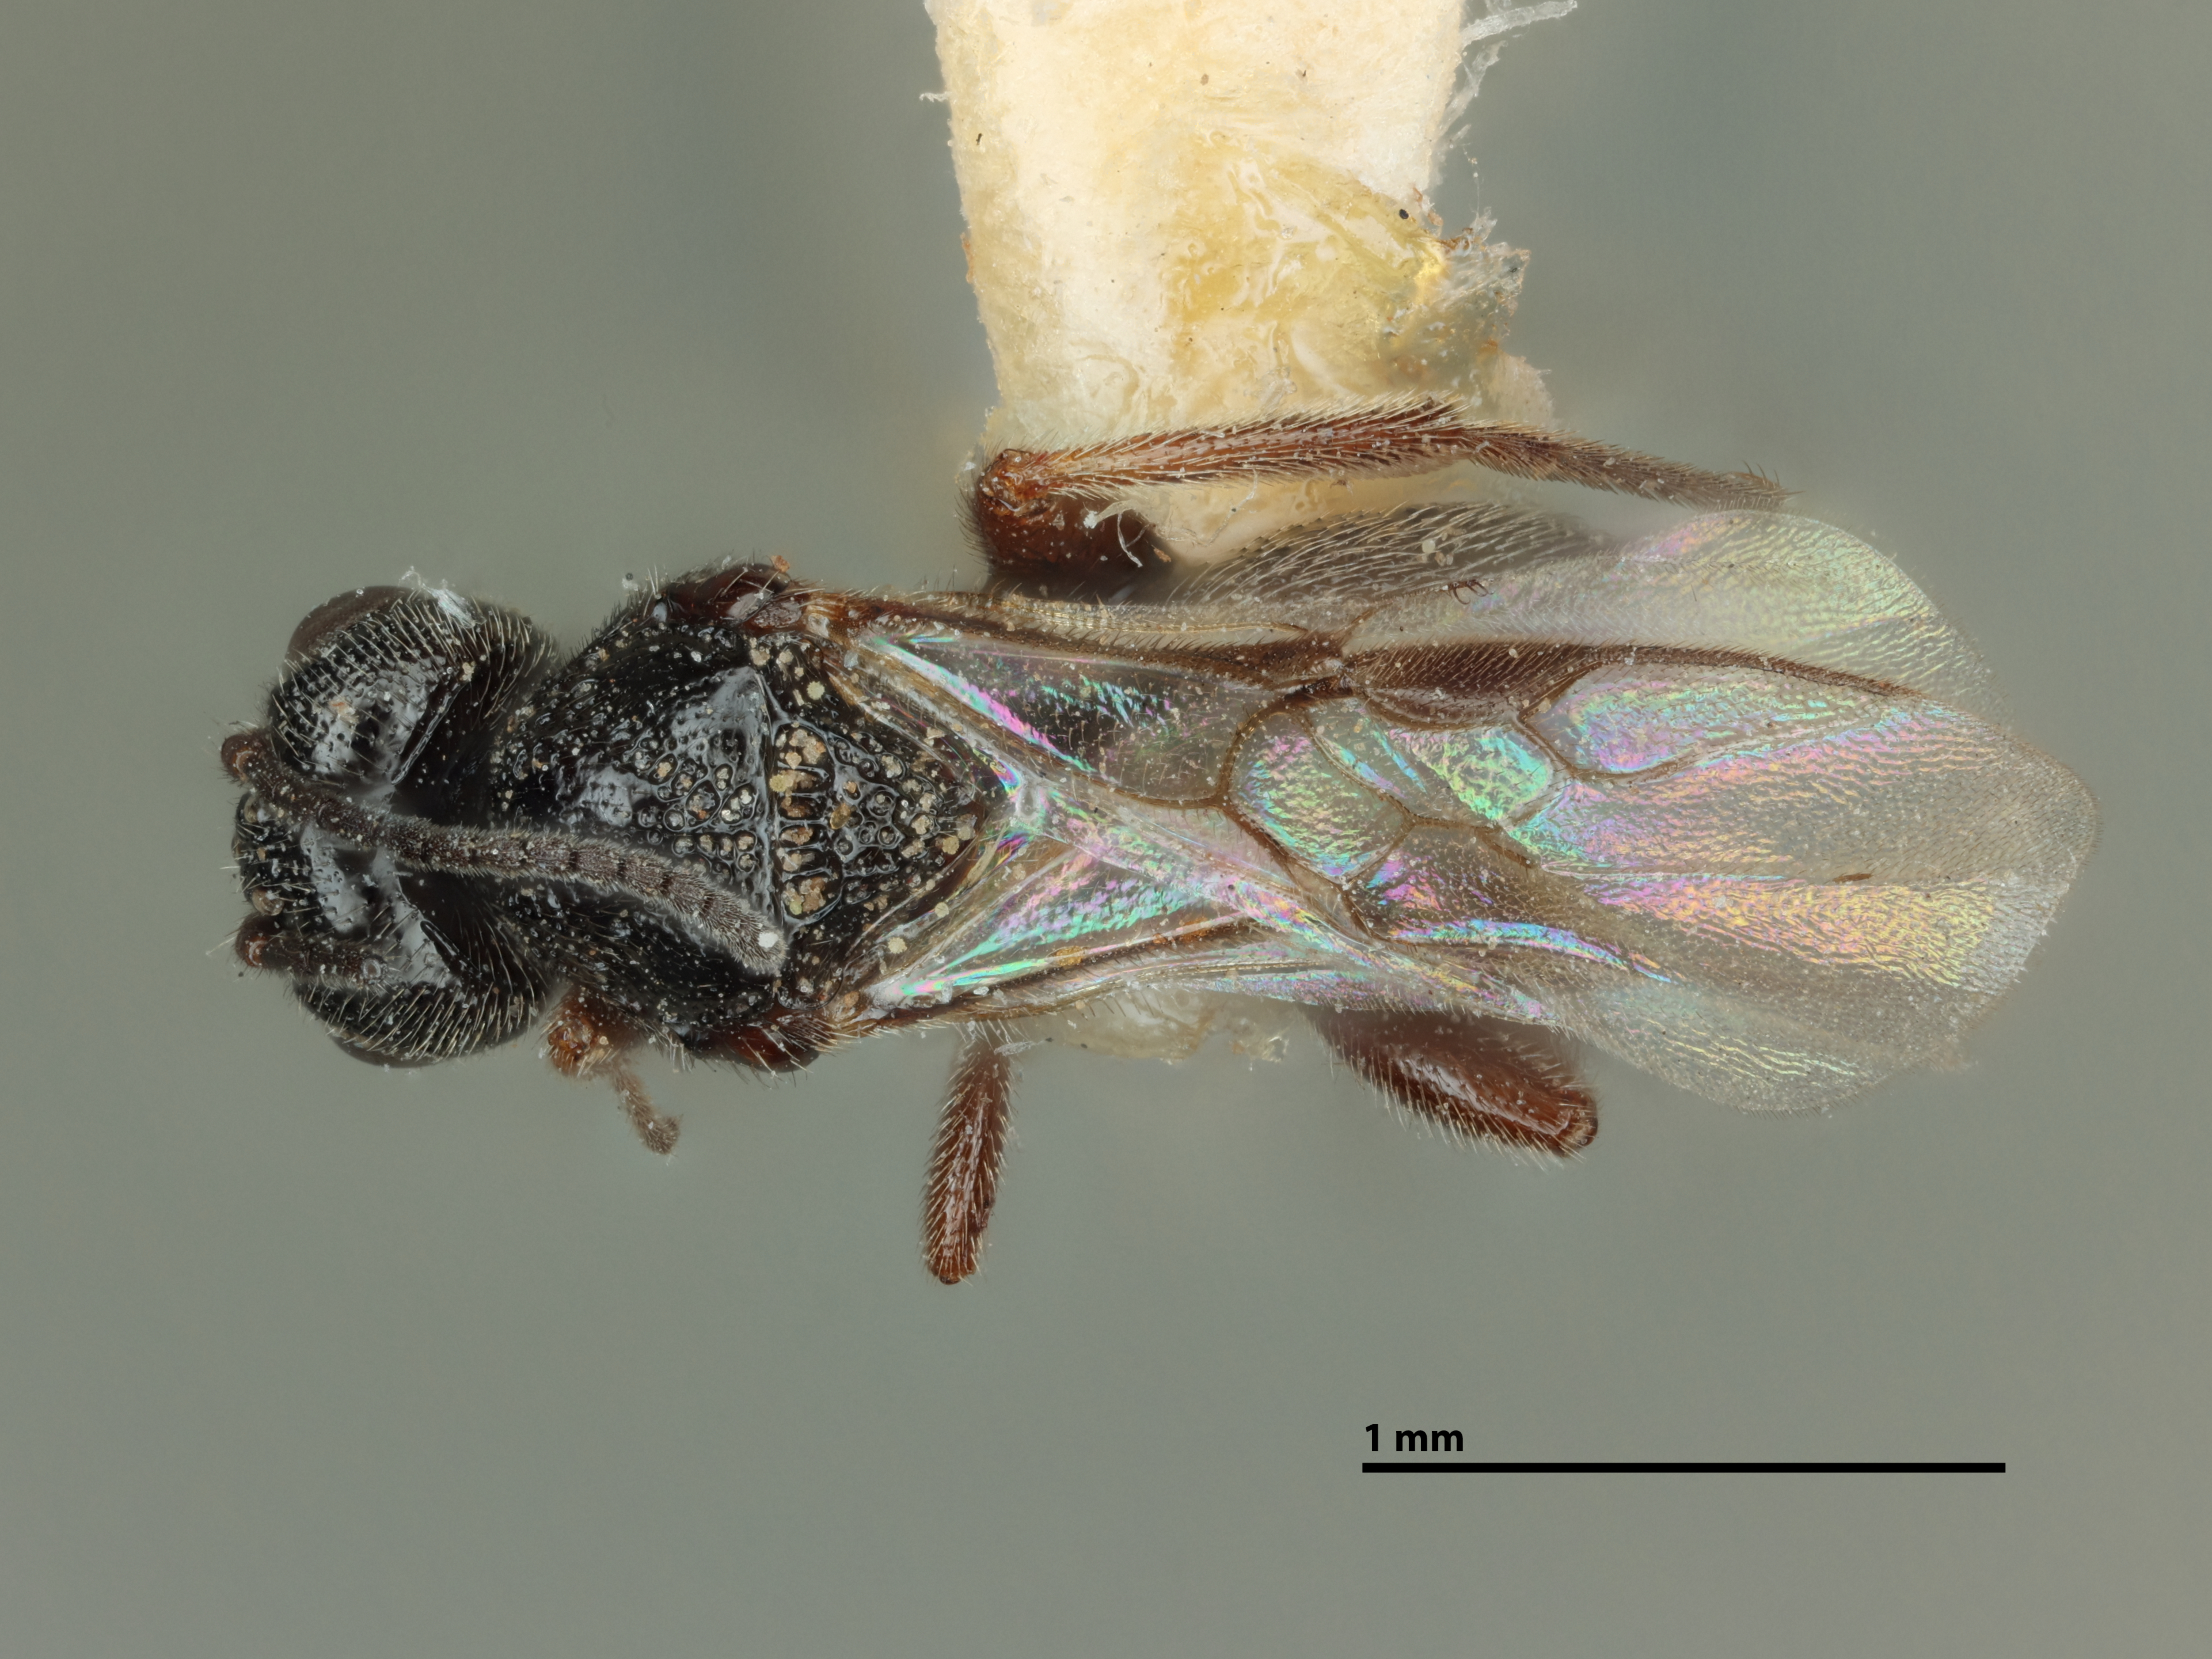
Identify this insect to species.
Urosigalphus brevouipositorus
